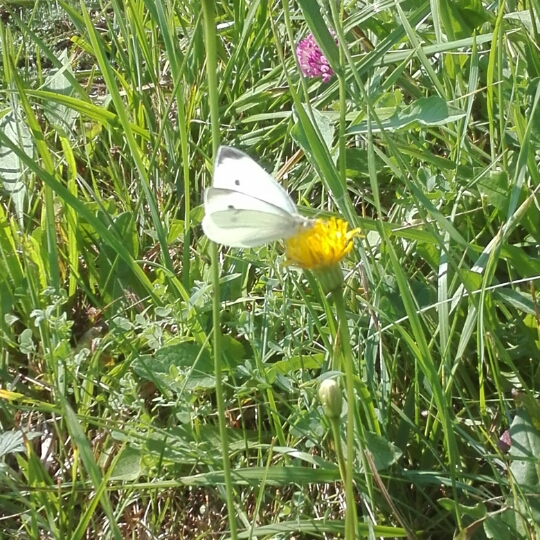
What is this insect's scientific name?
Pieris rapae
